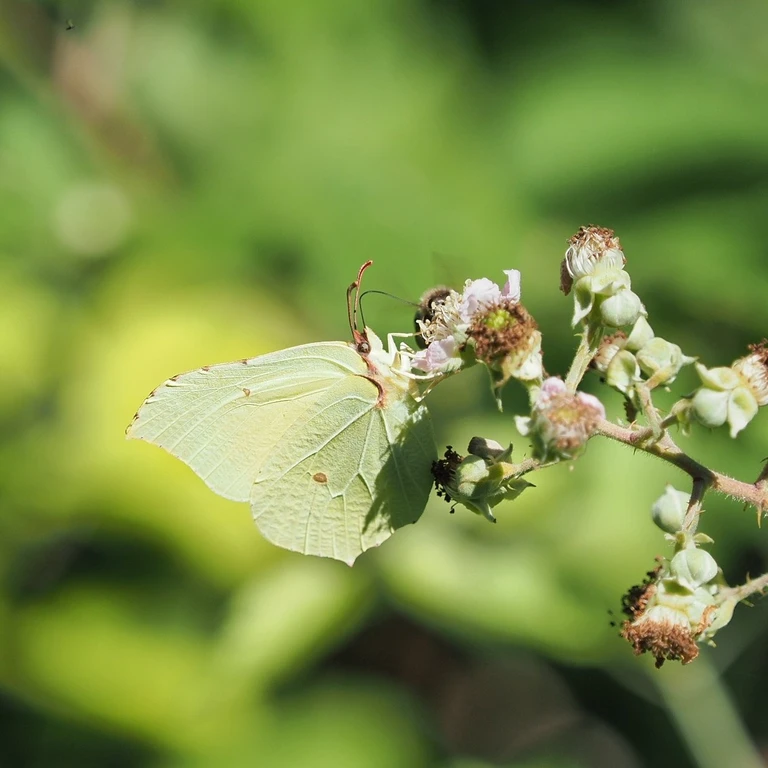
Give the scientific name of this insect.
Gonepteryx rhamni
